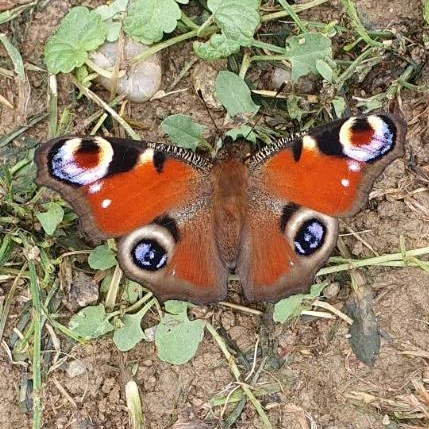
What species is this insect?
Aglais io
